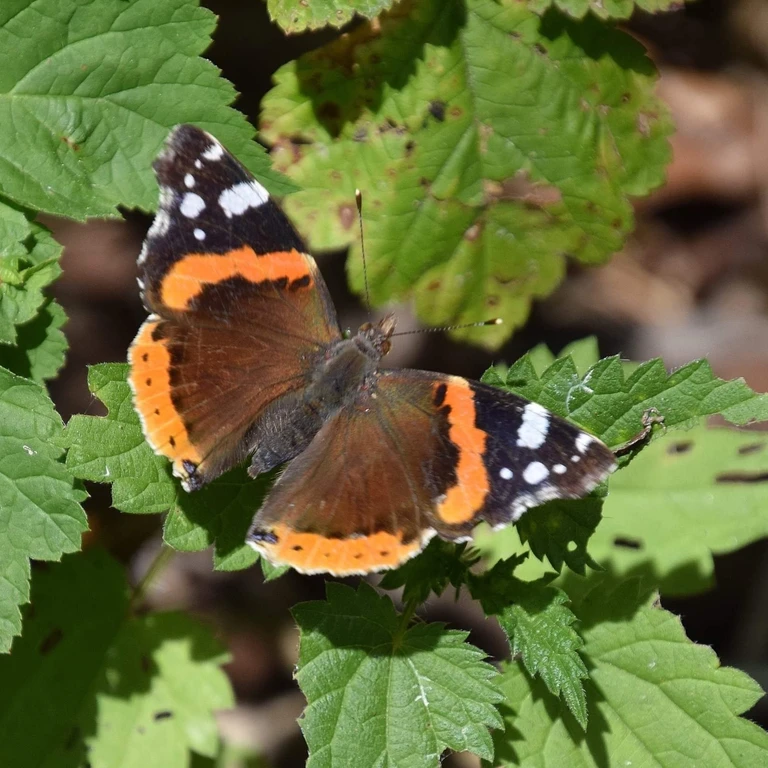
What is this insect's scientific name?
Vanessa atalanta
